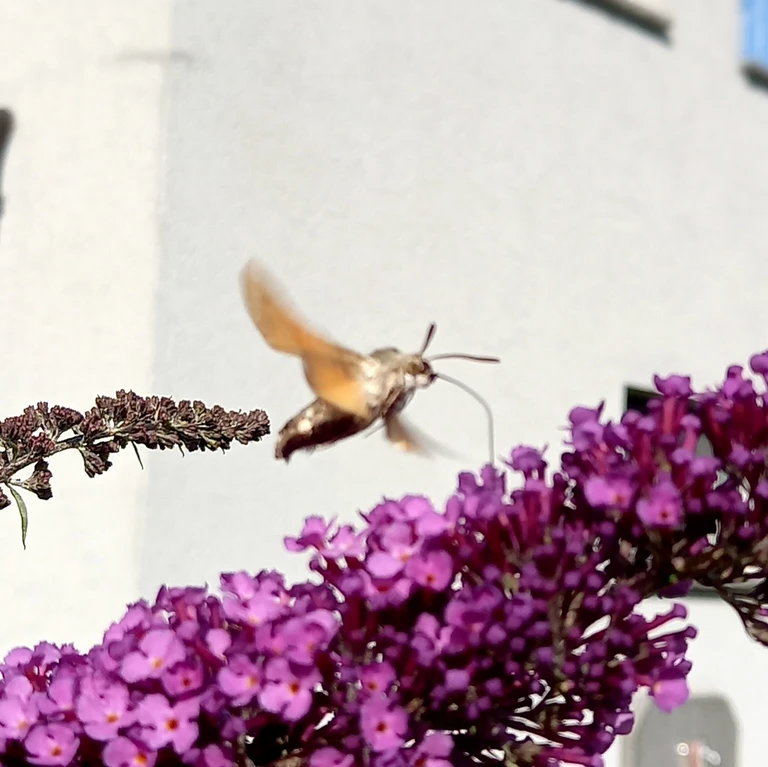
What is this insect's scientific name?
Macroglossum stellatarum
